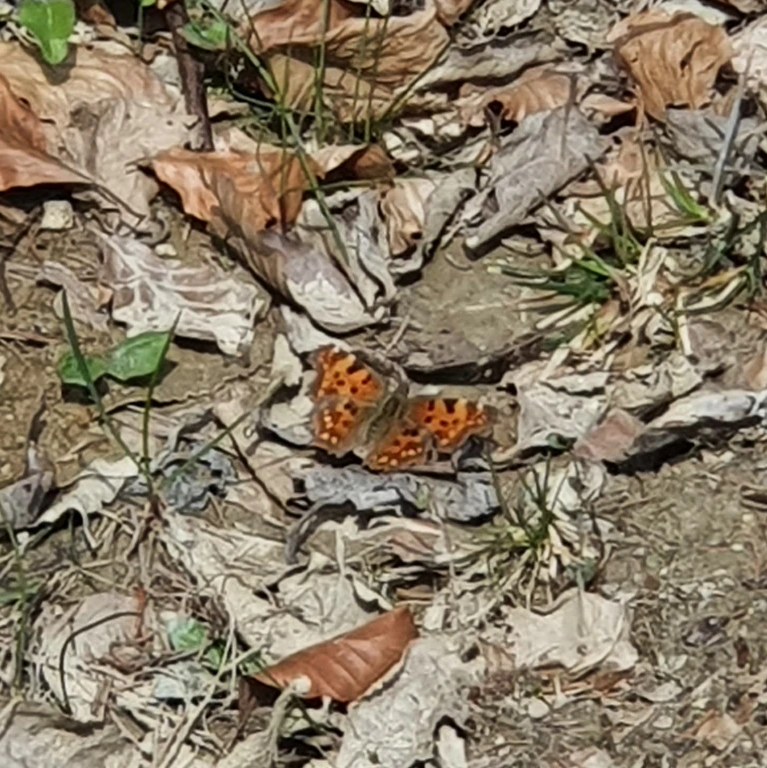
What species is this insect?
Polygonia c-album
